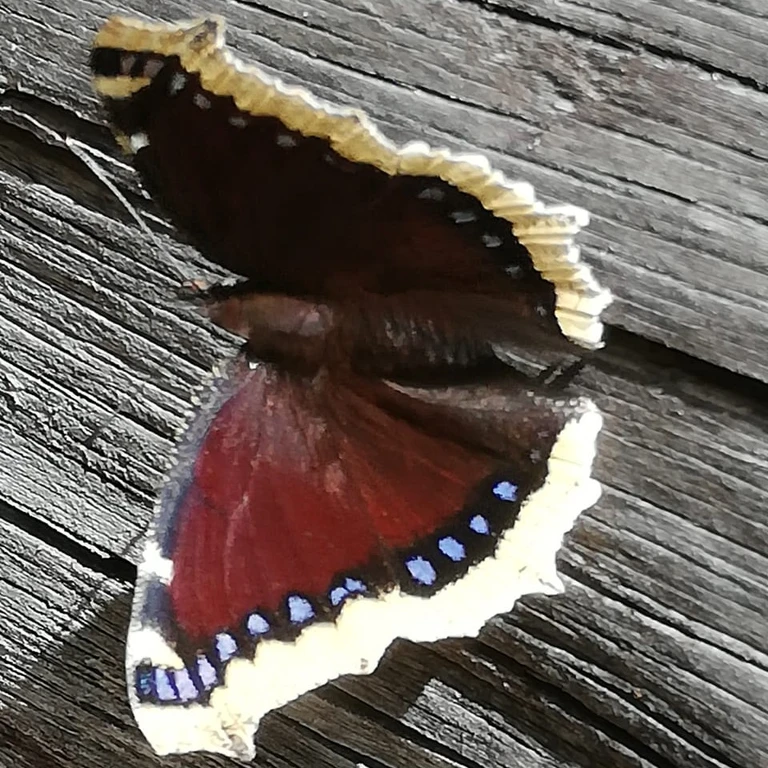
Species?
Nymphalis antiopa
